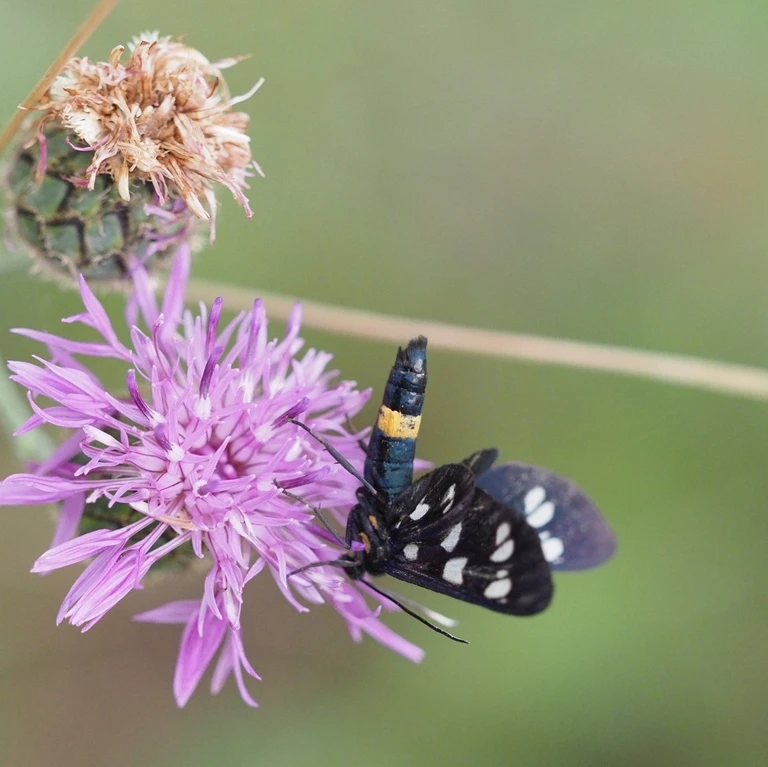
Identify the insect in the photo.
Amata phegea
